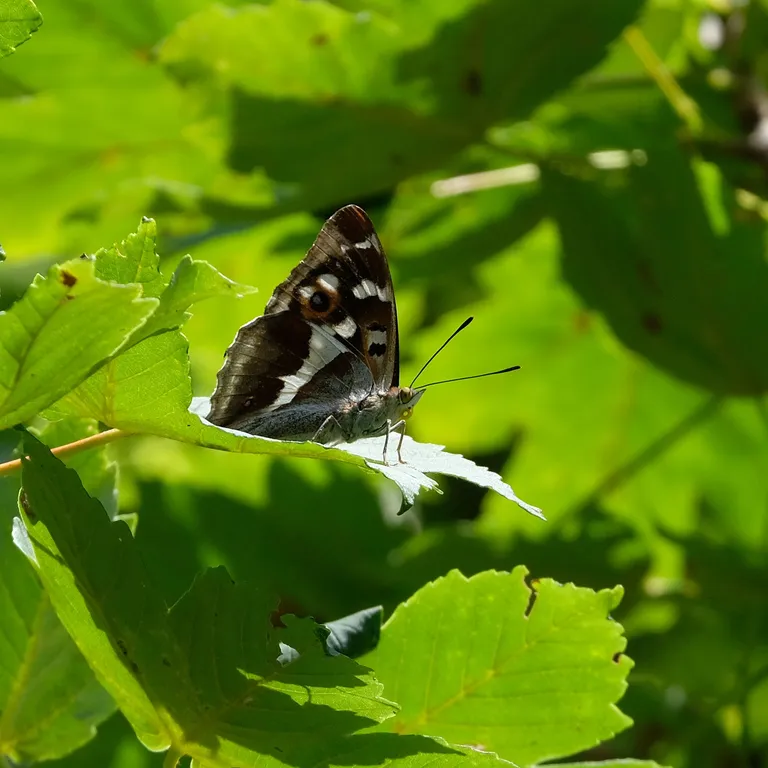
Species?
Apatura iris
